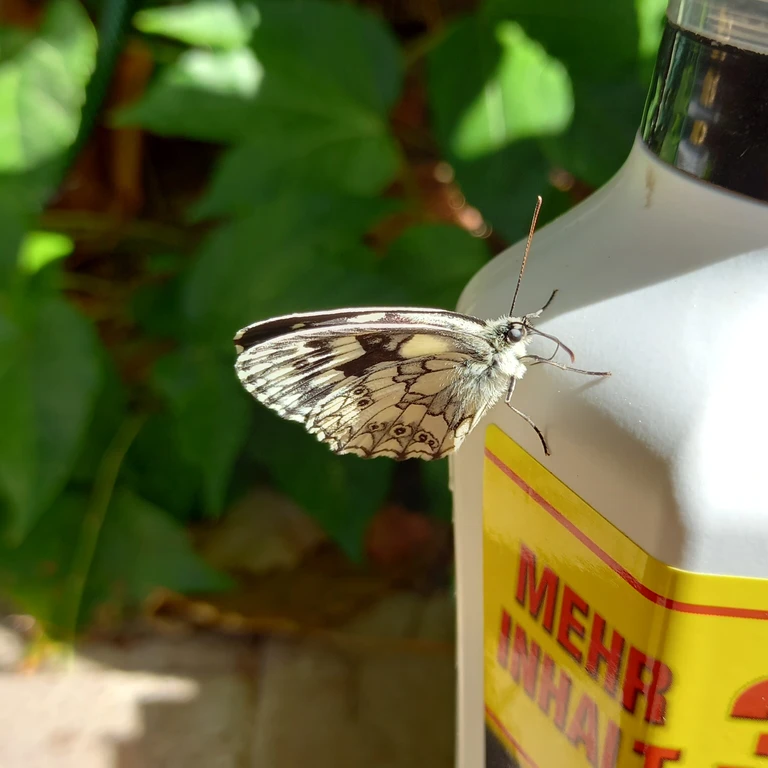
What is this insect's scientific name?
Melanargia galathea
